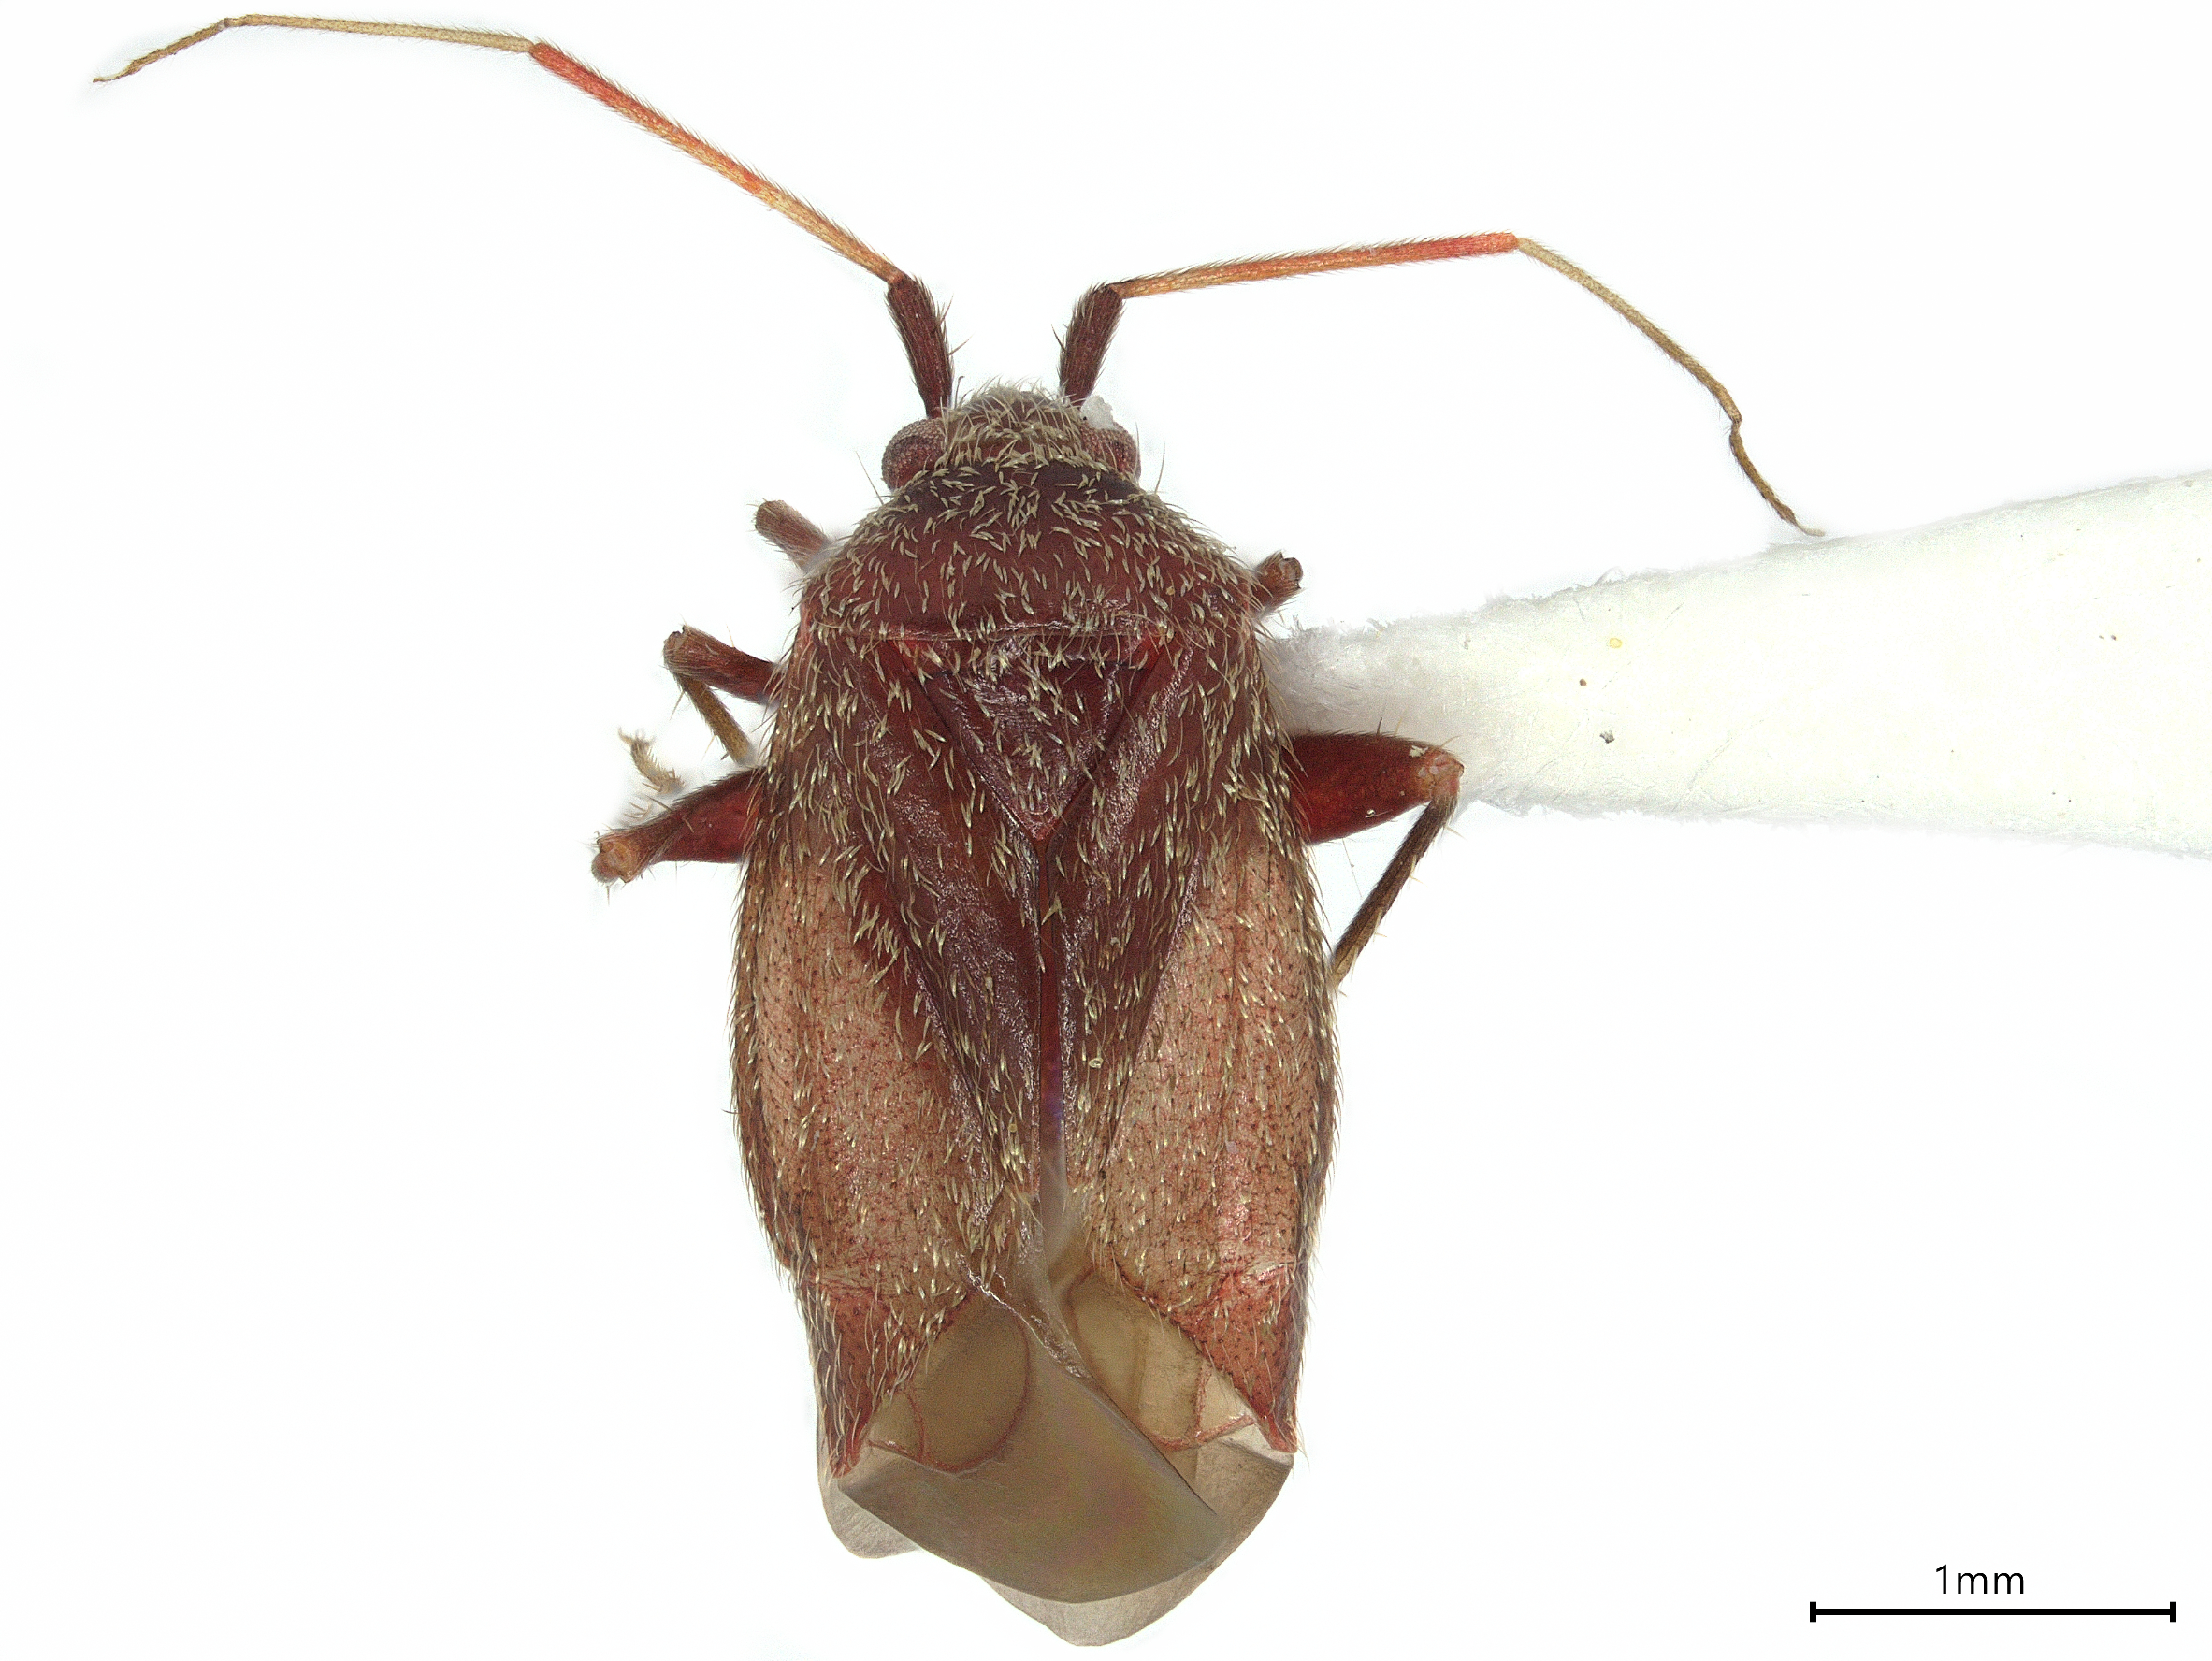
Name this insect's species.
Texocoris nigrellus
